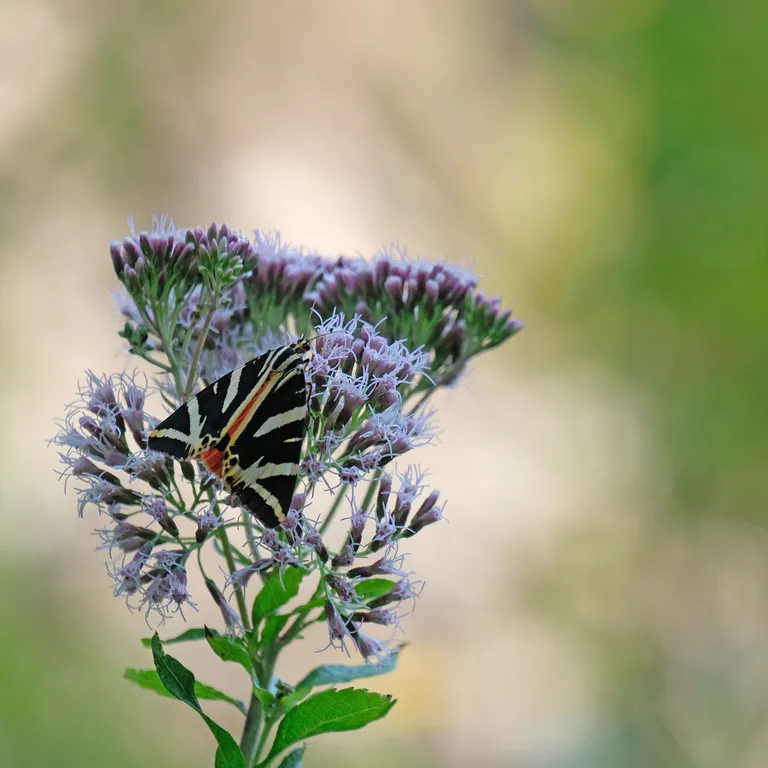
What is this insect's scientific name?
Euplagia quadripunctaria
